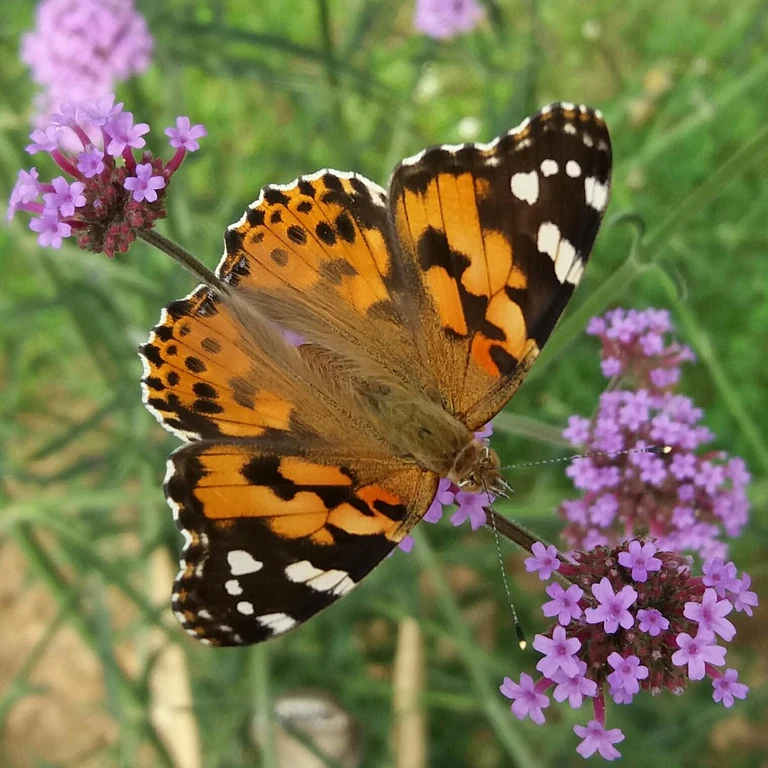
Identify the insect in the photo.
Vanessa cardui
